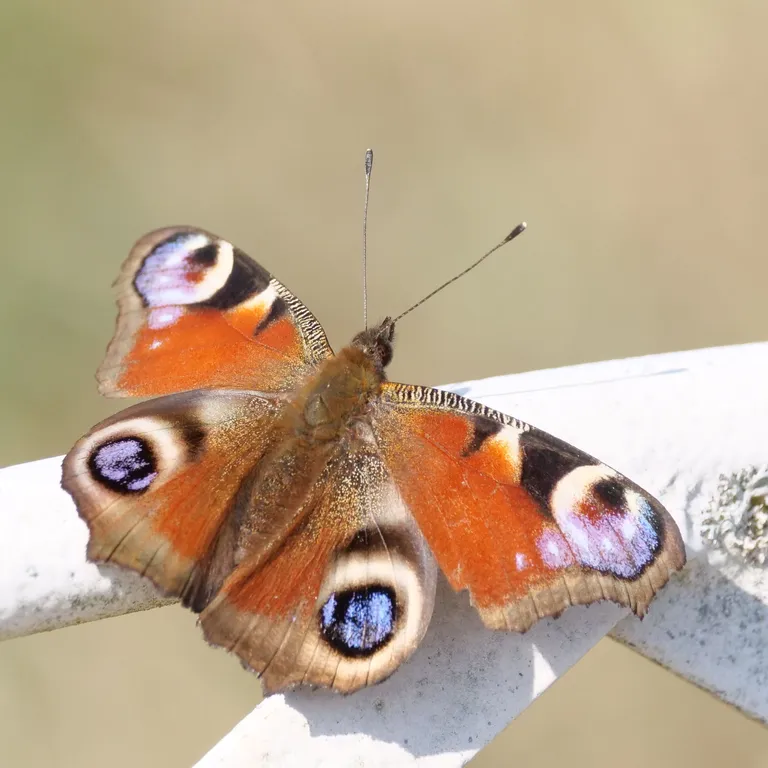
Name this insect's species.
Aglais io
